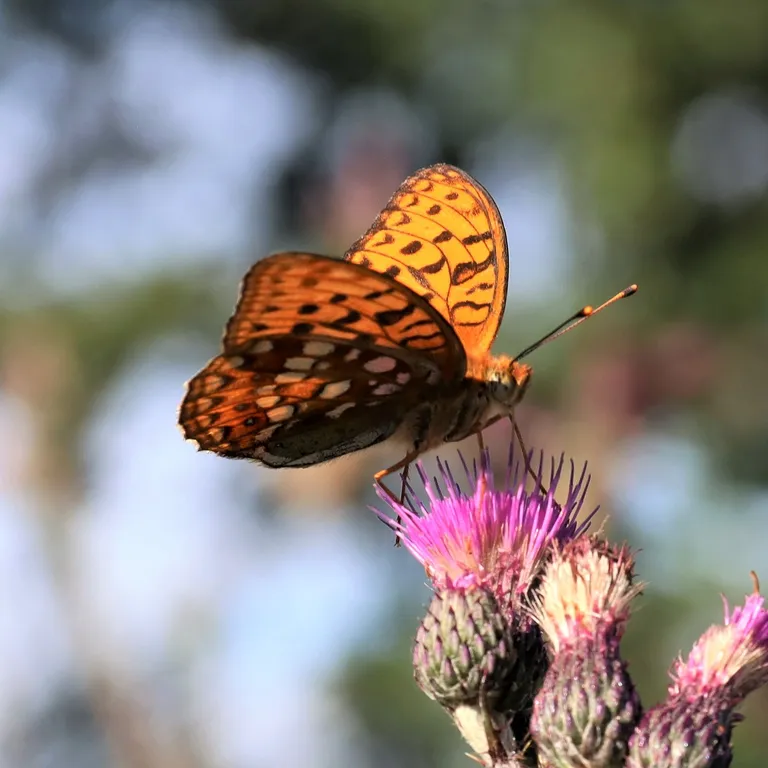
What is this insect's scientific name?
Fabriciana adippe
